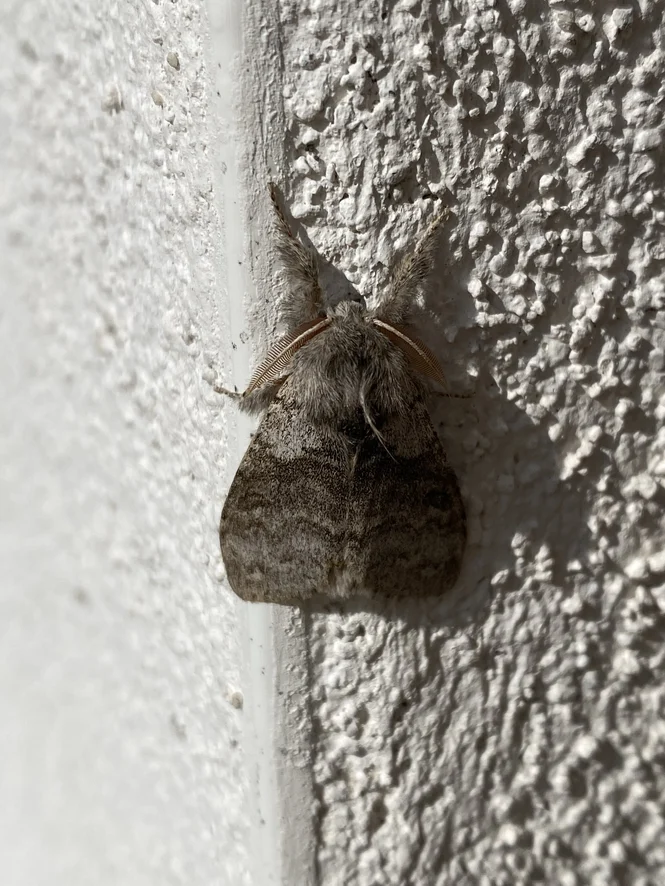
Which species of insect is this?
Calliteara pudibunda
